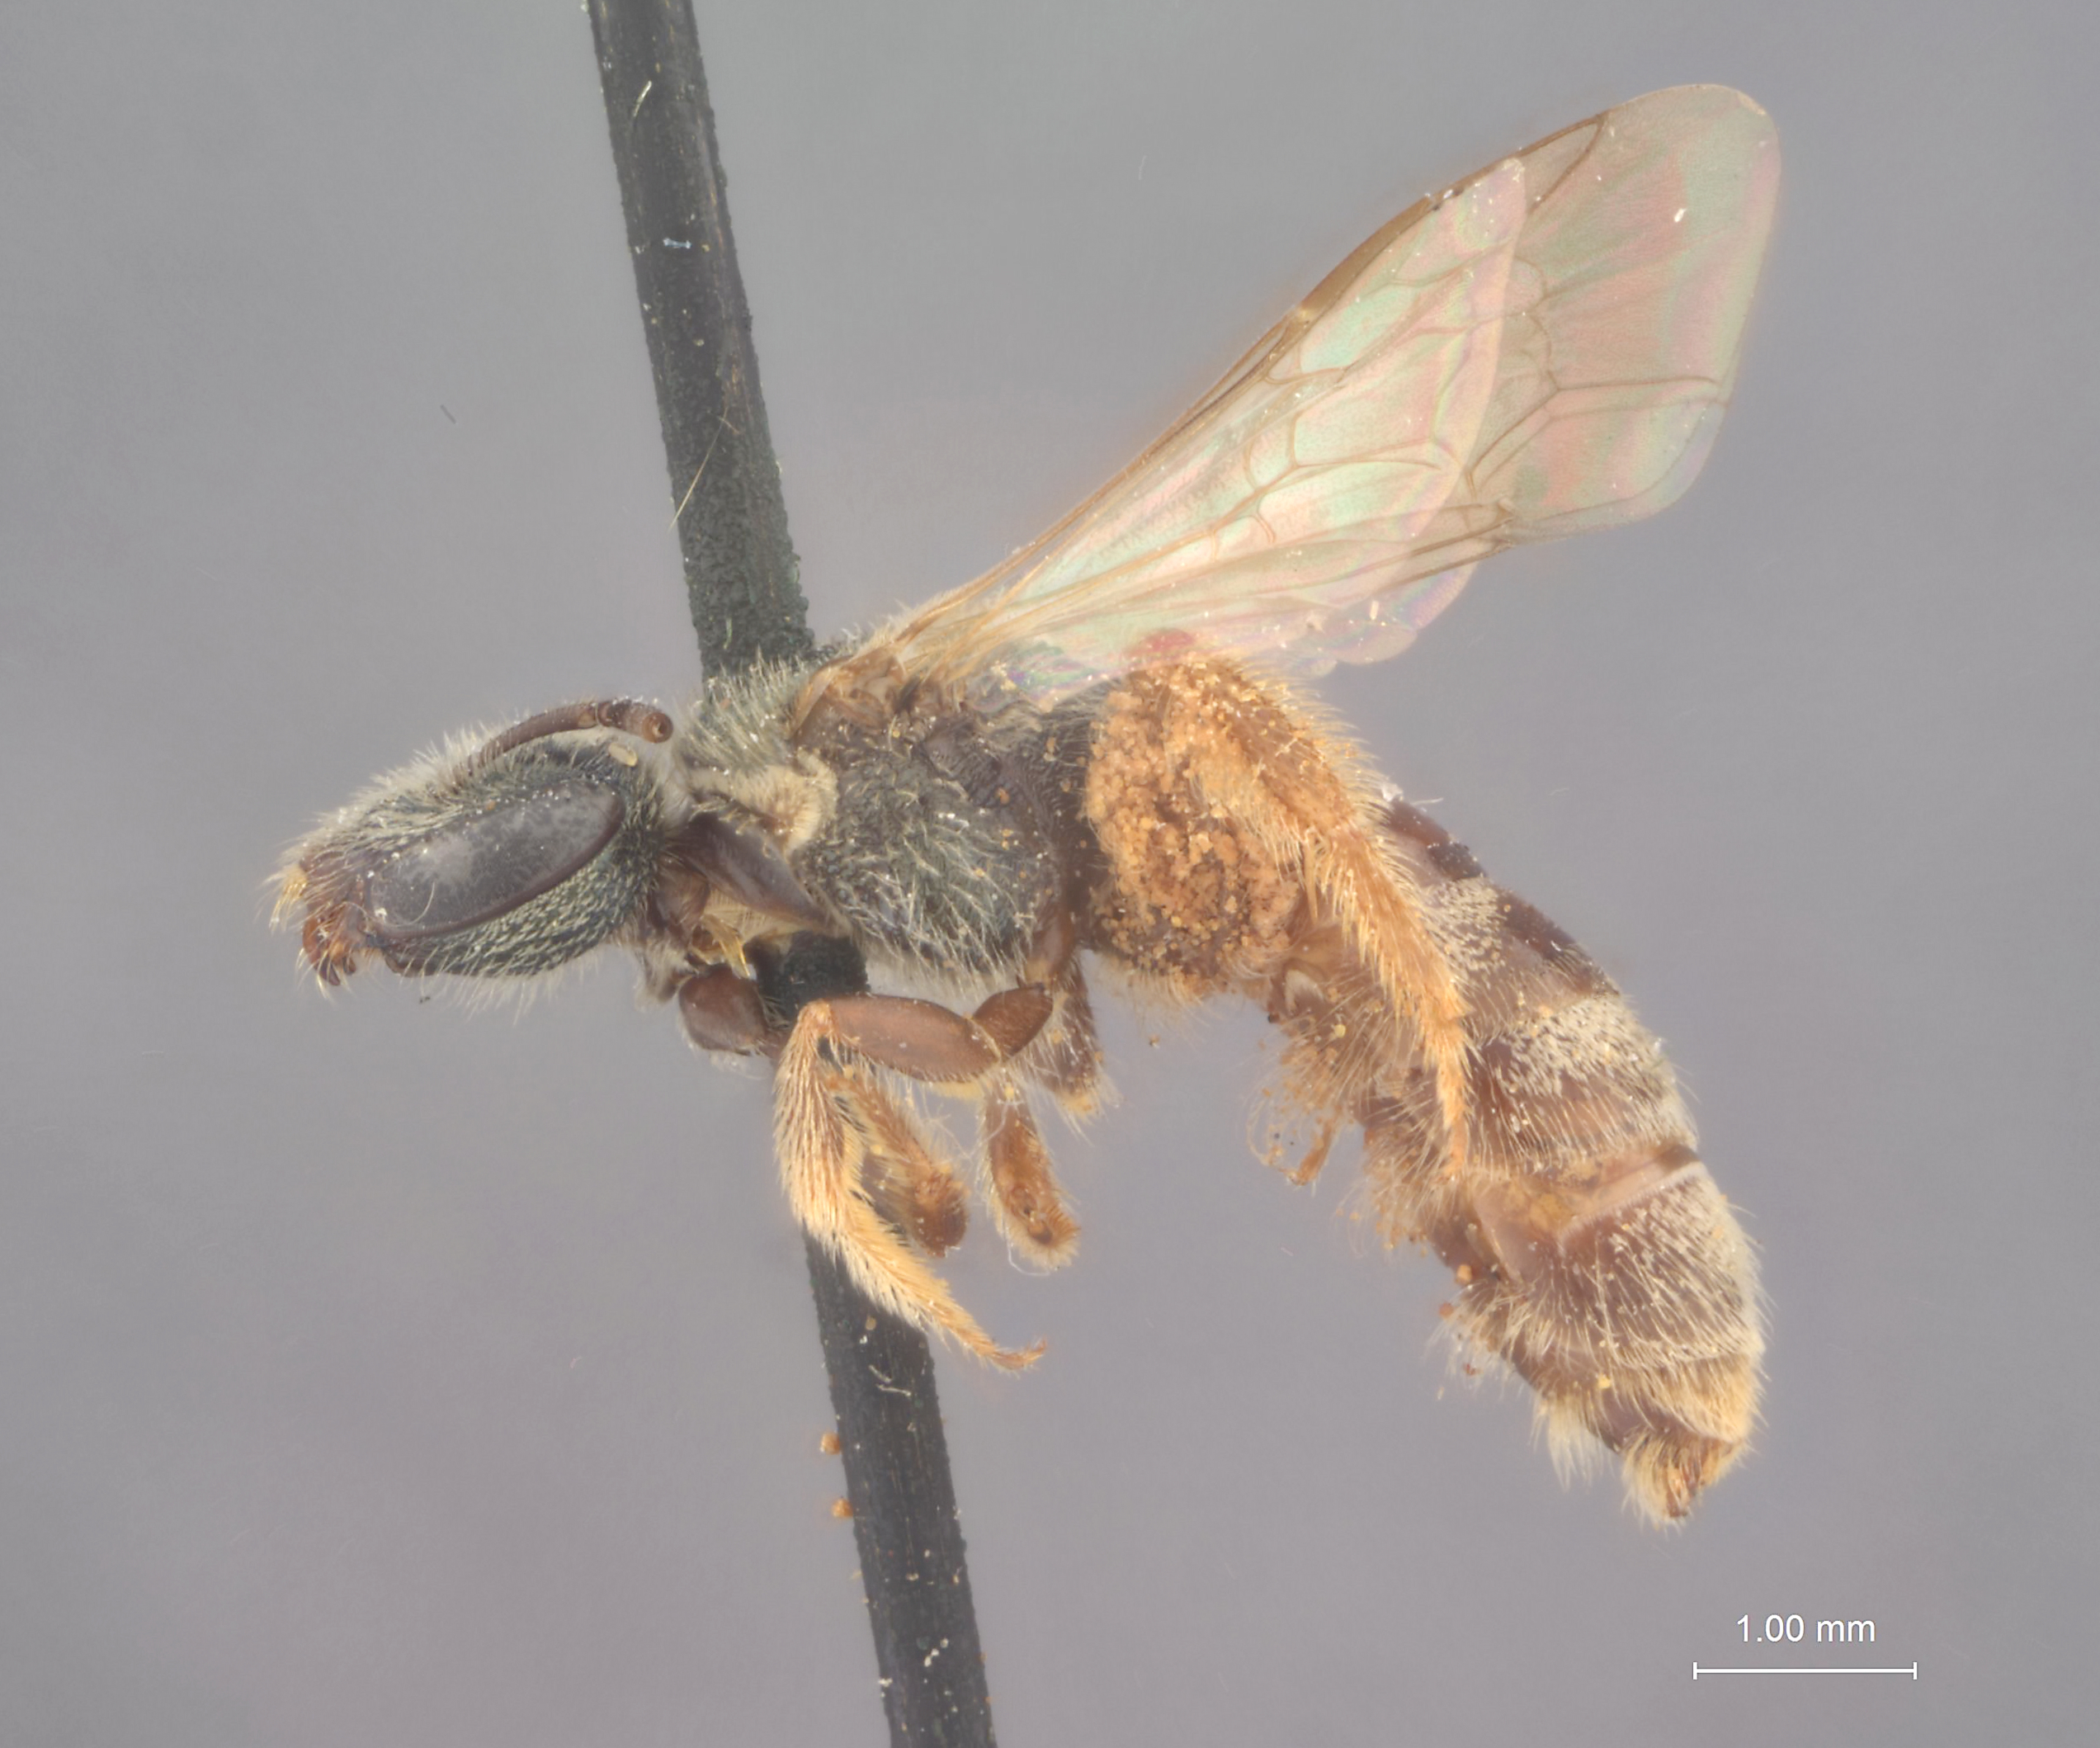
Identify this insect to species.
Halictus bruneri
